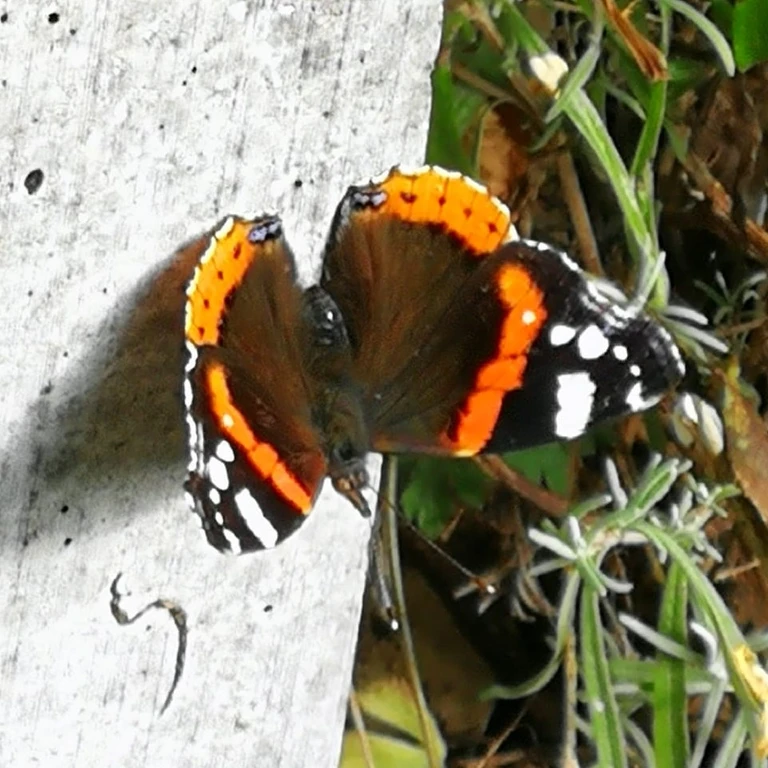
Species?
Vanessa atalanta
